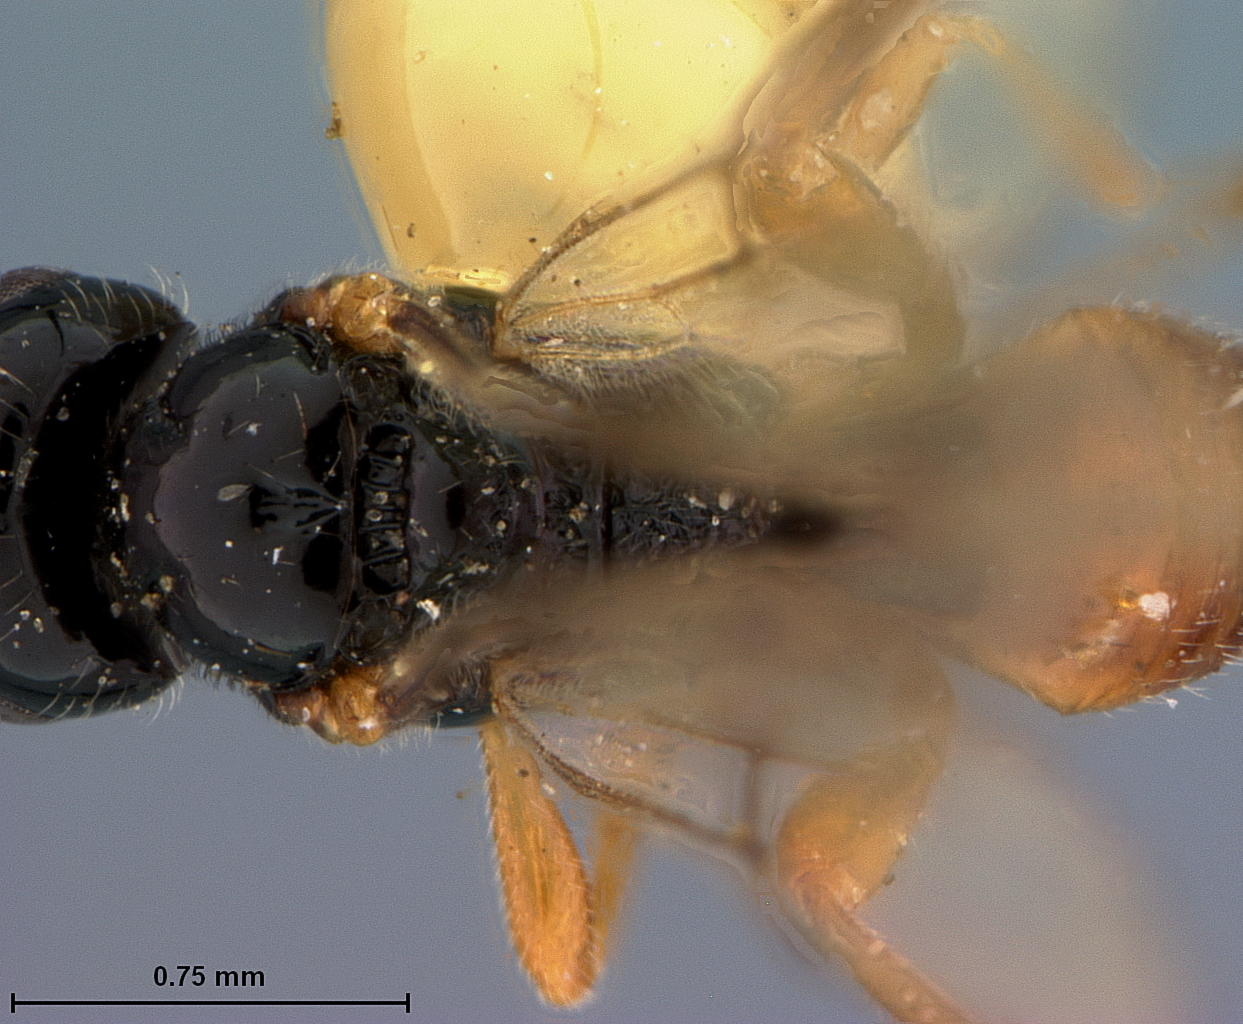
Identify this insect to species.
Opius malivorellae
